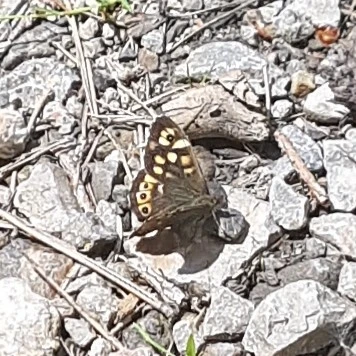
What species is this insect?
Pararge aegeria
